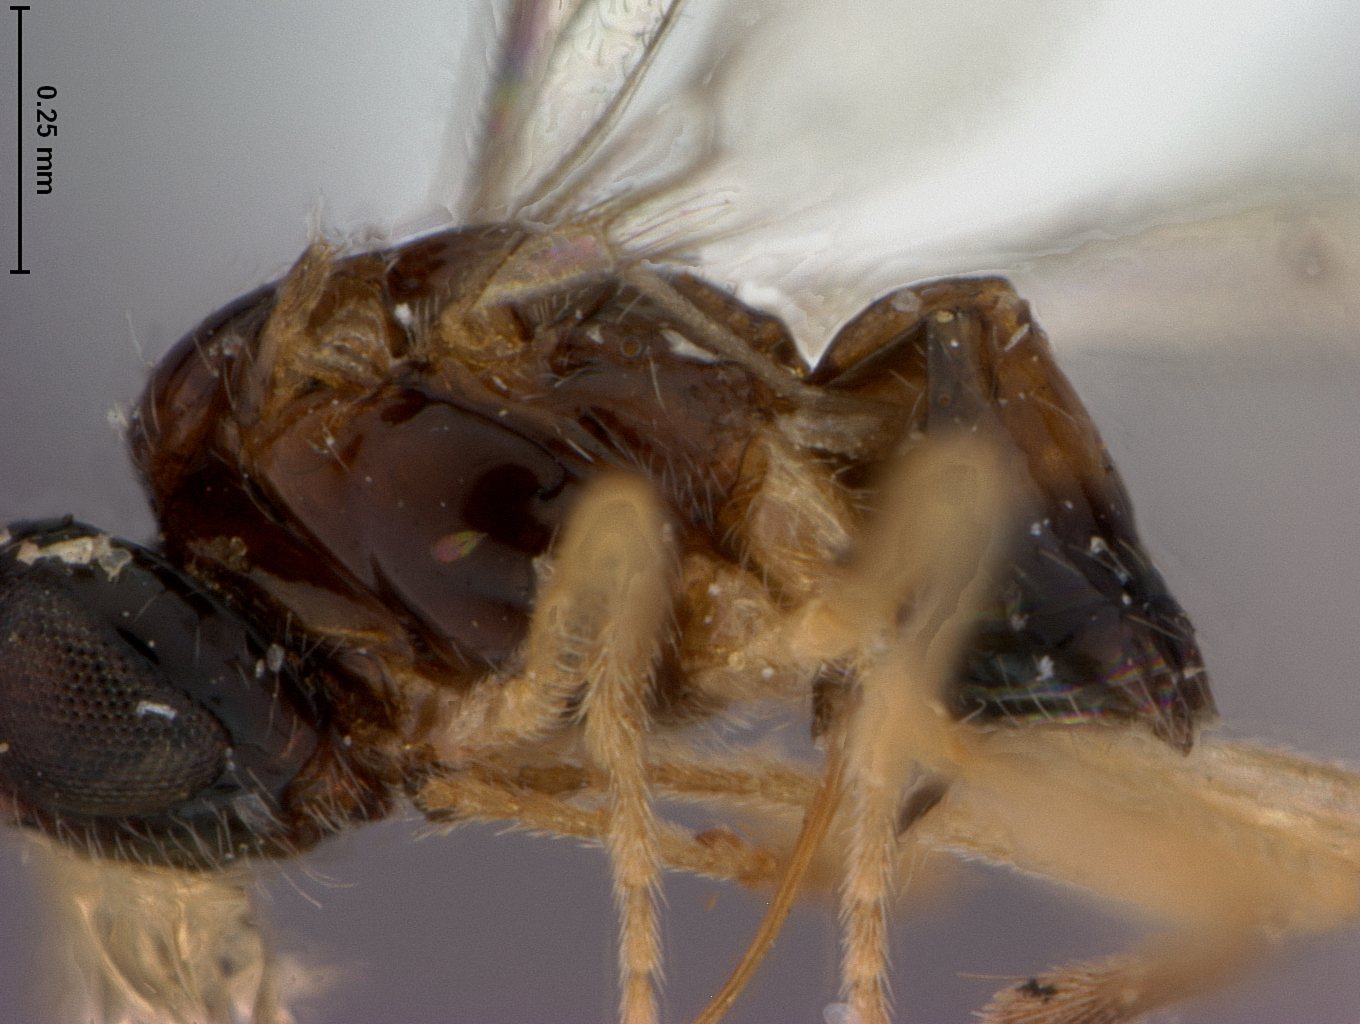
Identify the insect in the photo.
Opius altritemporalis
